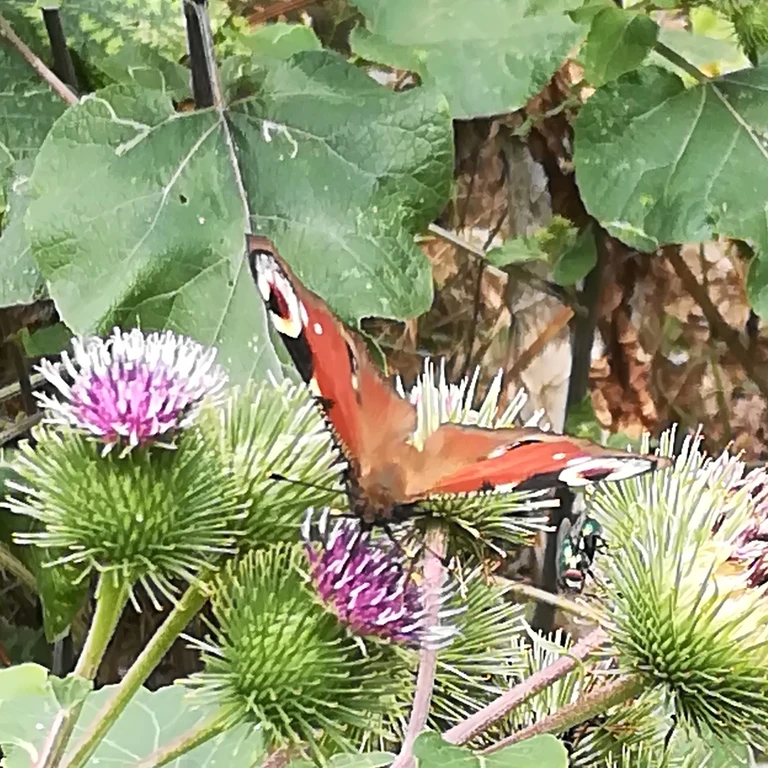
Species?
Aglais io
